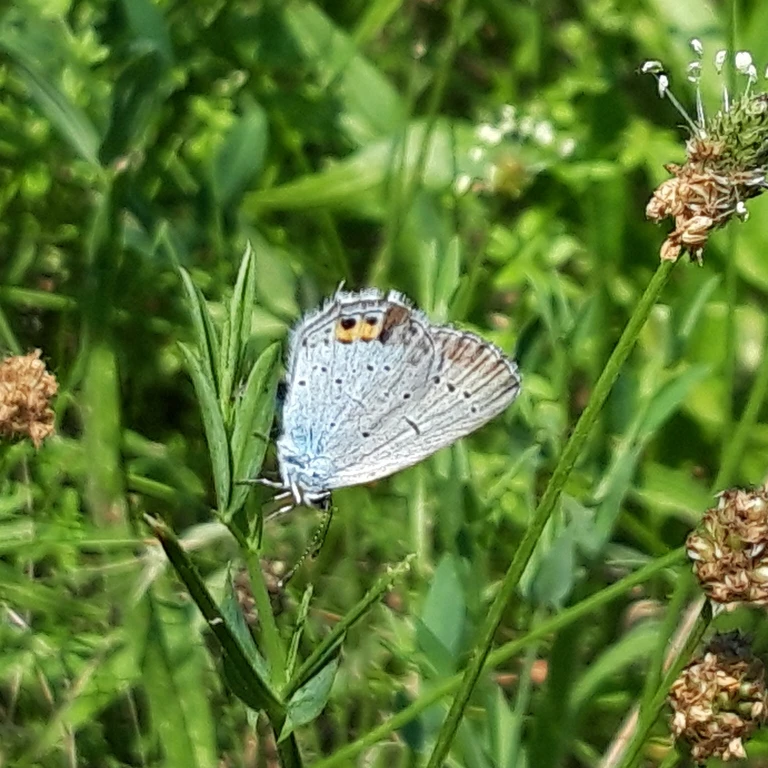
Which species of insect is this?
Cupido argiades (also Elkalyce argiades)
